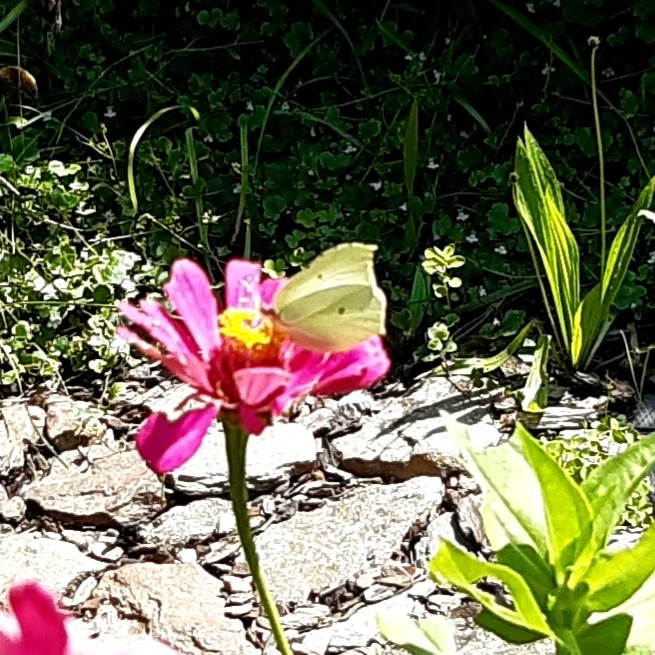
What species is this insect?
Gonepteryx rhamni
